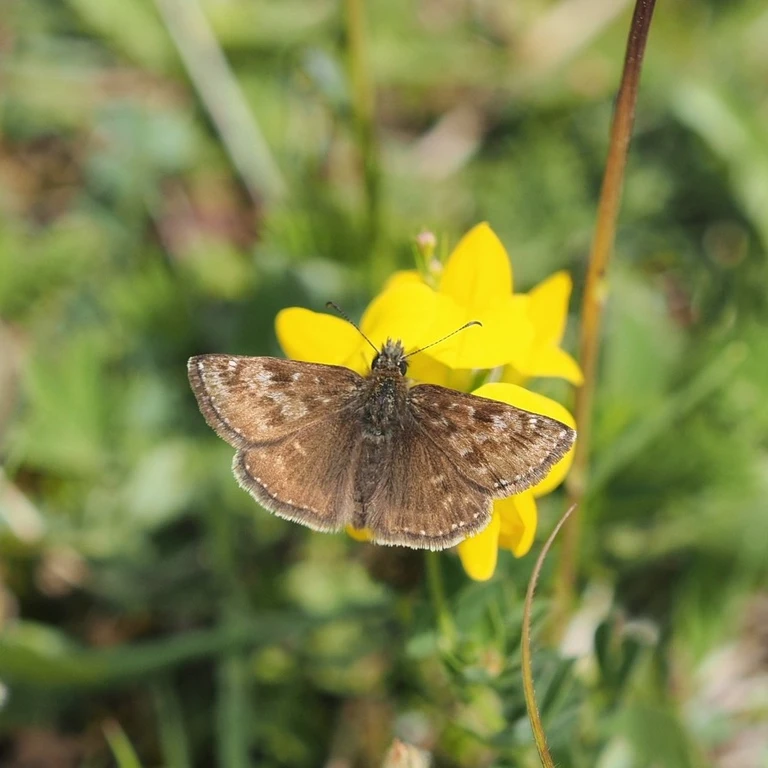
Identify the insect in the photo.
Erynnis tages
